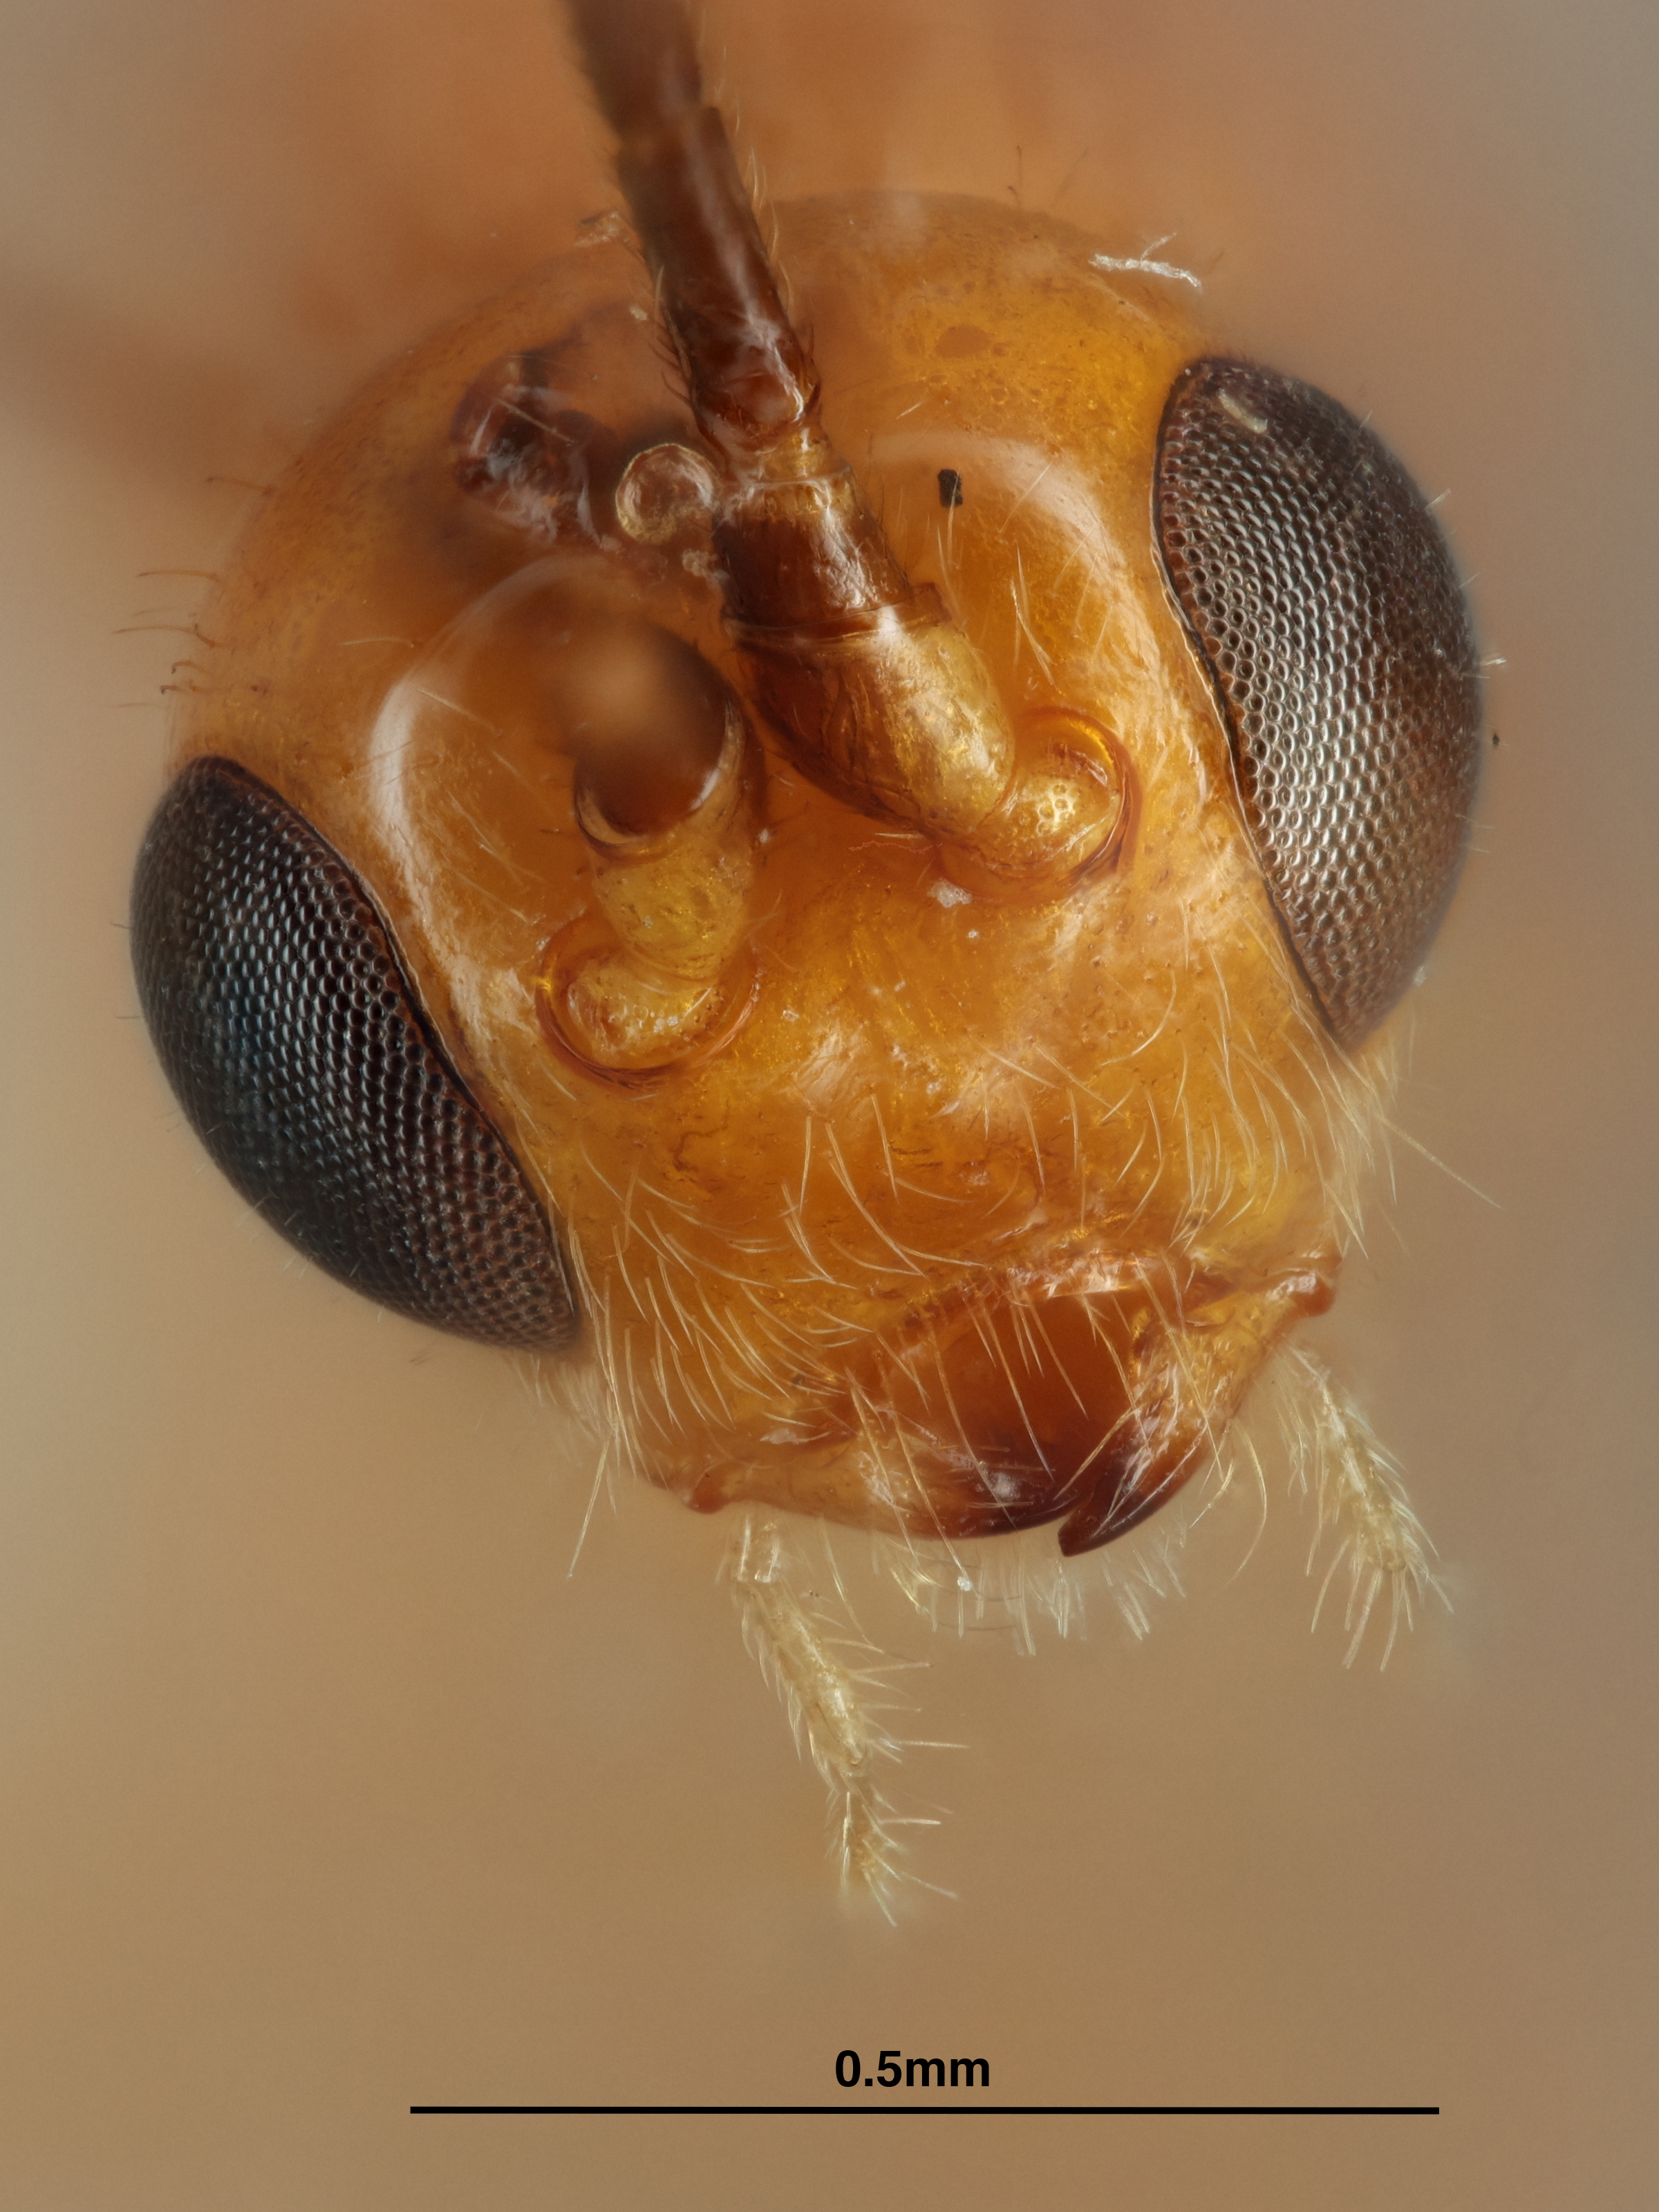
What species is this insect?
Bracon rhyssaliformis
